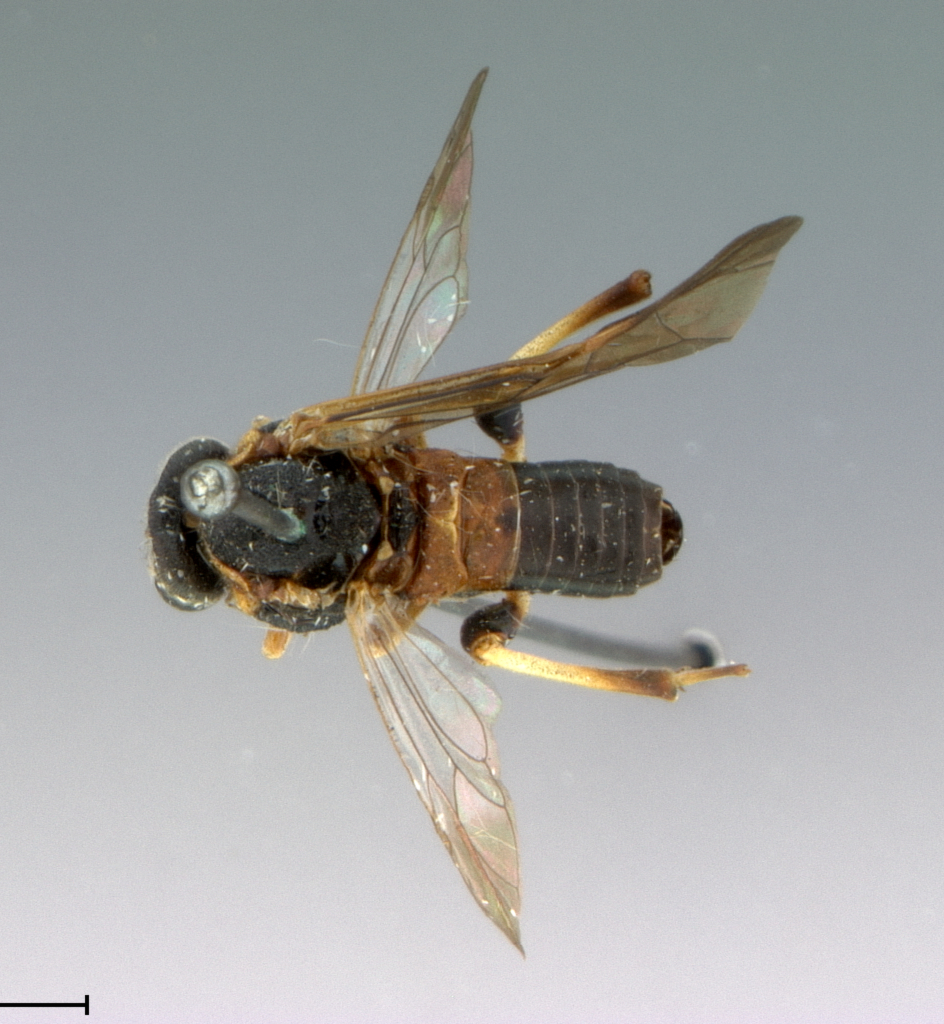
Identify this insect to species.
Taxonus floridanus
